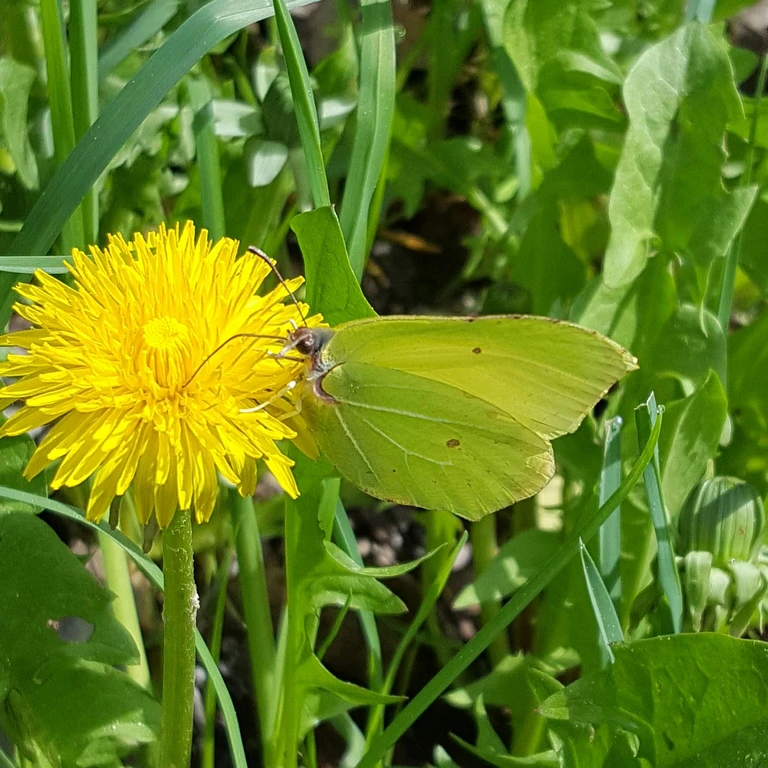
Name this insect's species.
Gonepteryx rhamni
